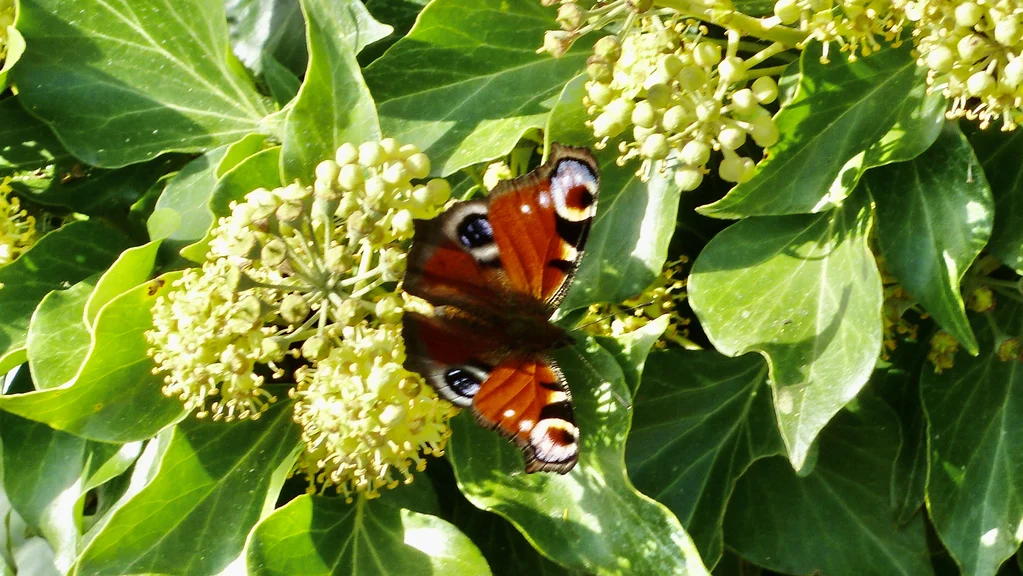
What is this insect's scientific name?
Aglais io
